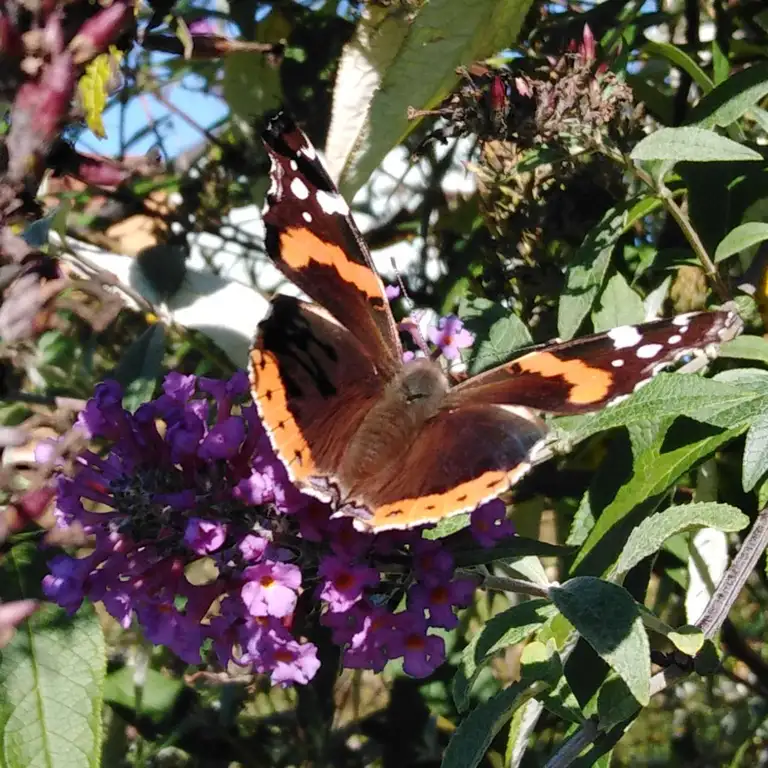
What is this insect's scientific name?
Vanessa atalanta
